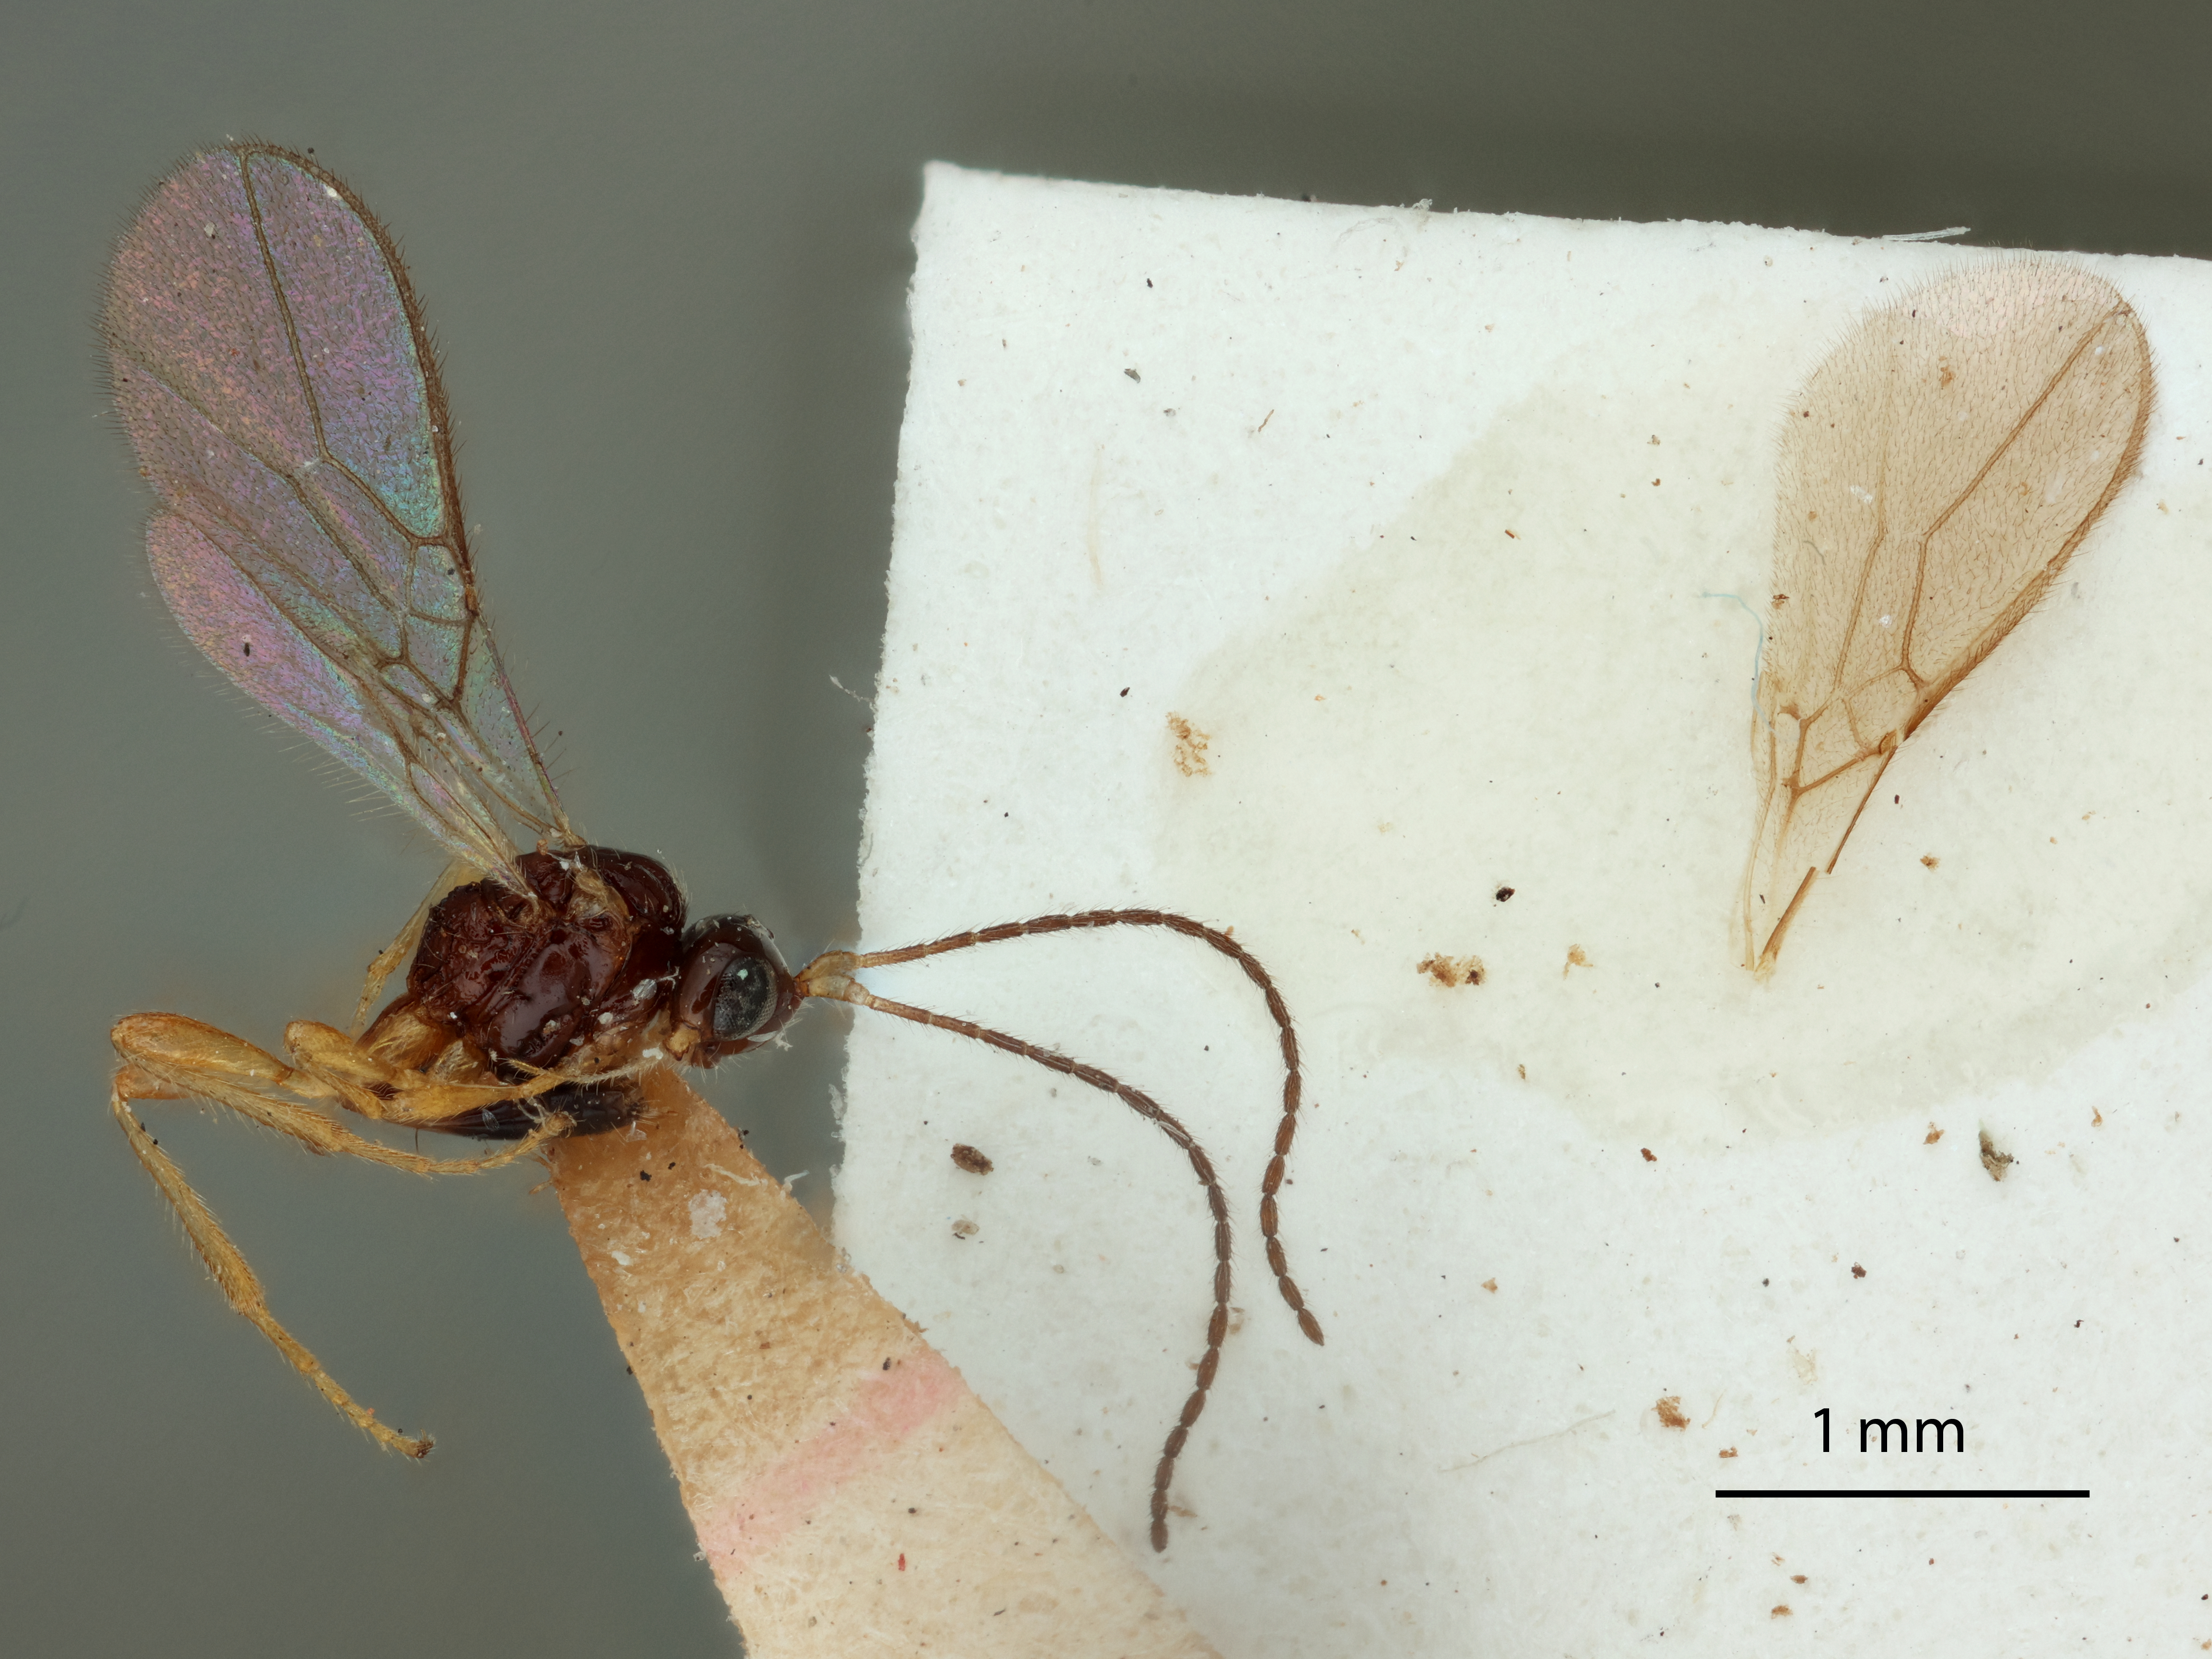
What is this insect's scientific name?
Aspilota parallela
